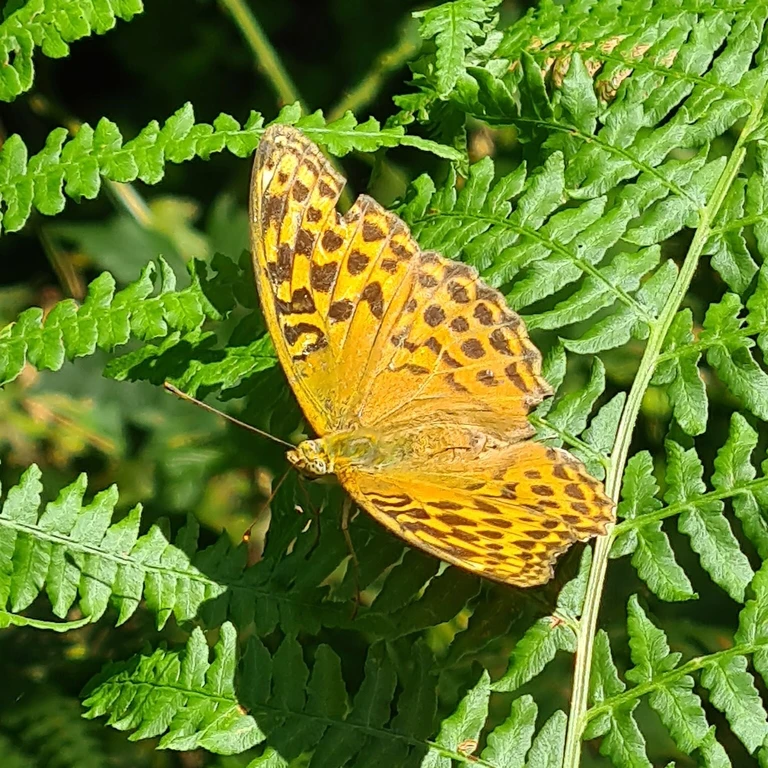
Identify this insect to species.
Argynnis paphia
